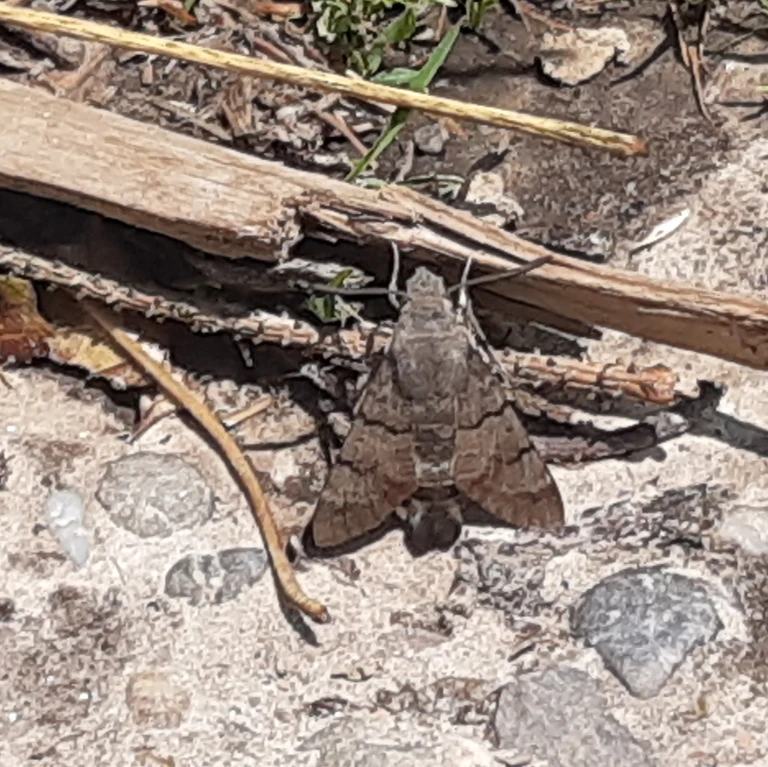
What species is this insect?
Macroglossum stellatarum
